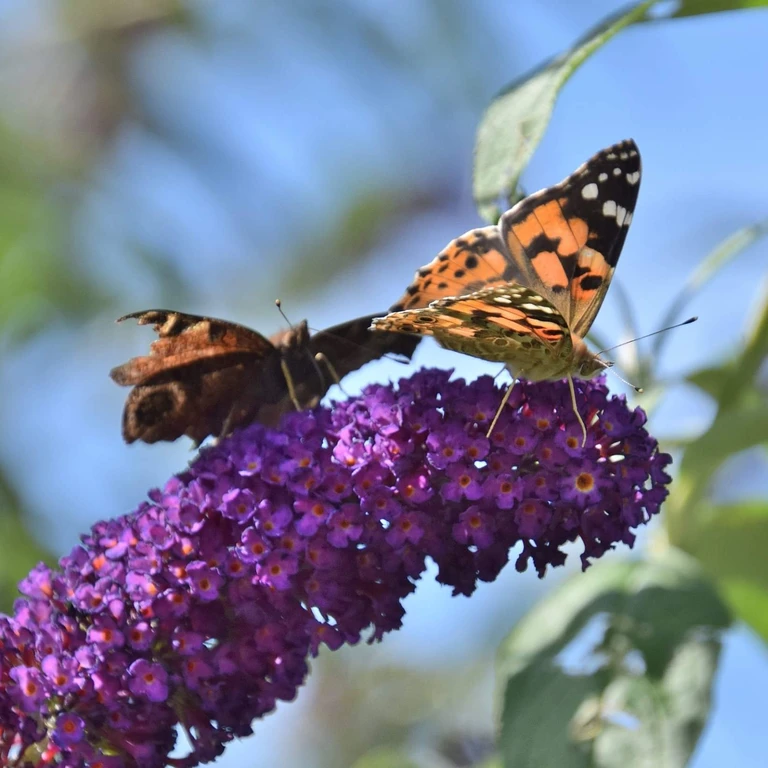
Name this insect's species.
Vanessa cardui
